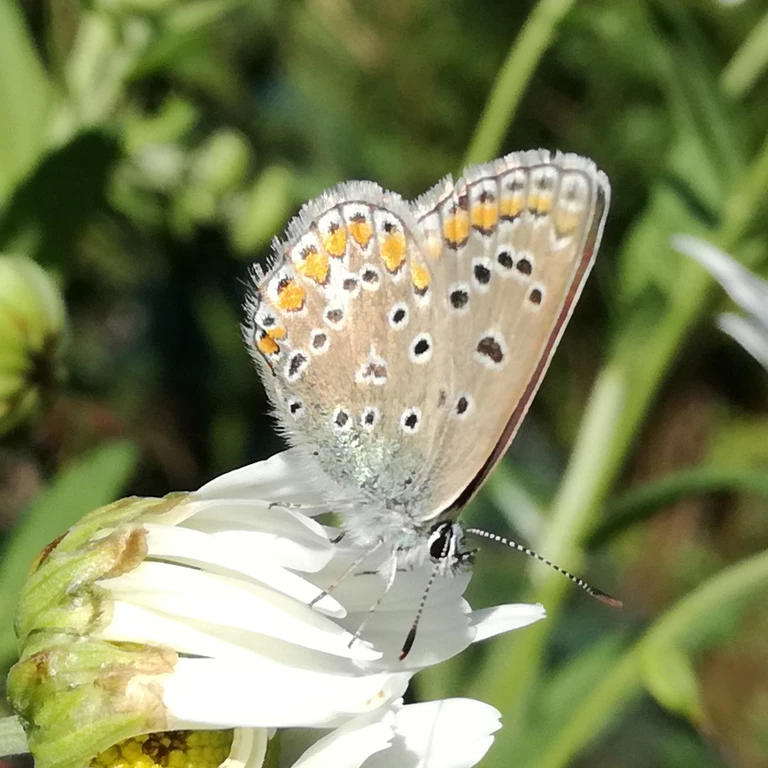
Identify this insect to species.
Polyommatus icarus
